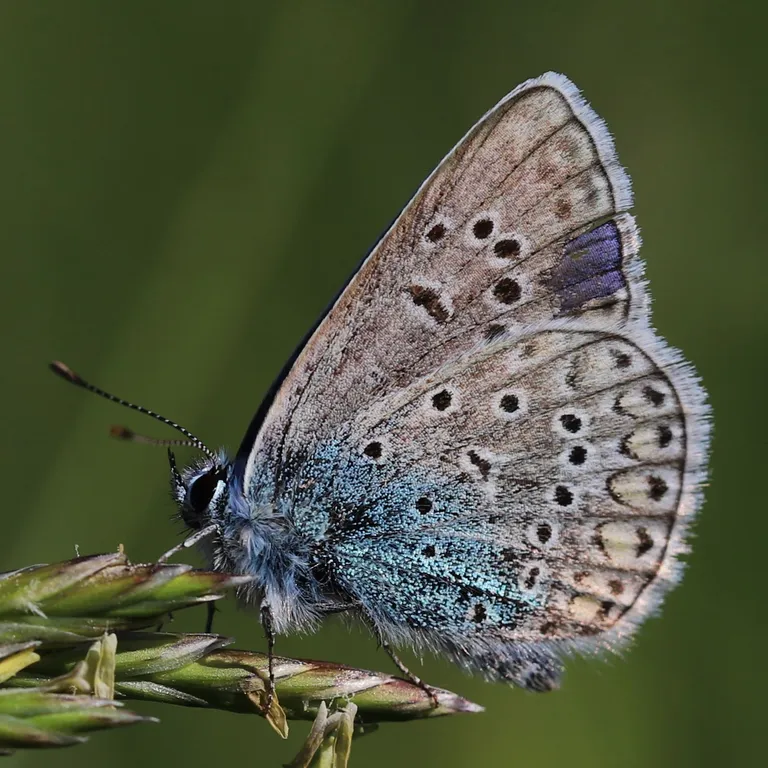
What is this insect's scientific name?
Polyommatus icarus
